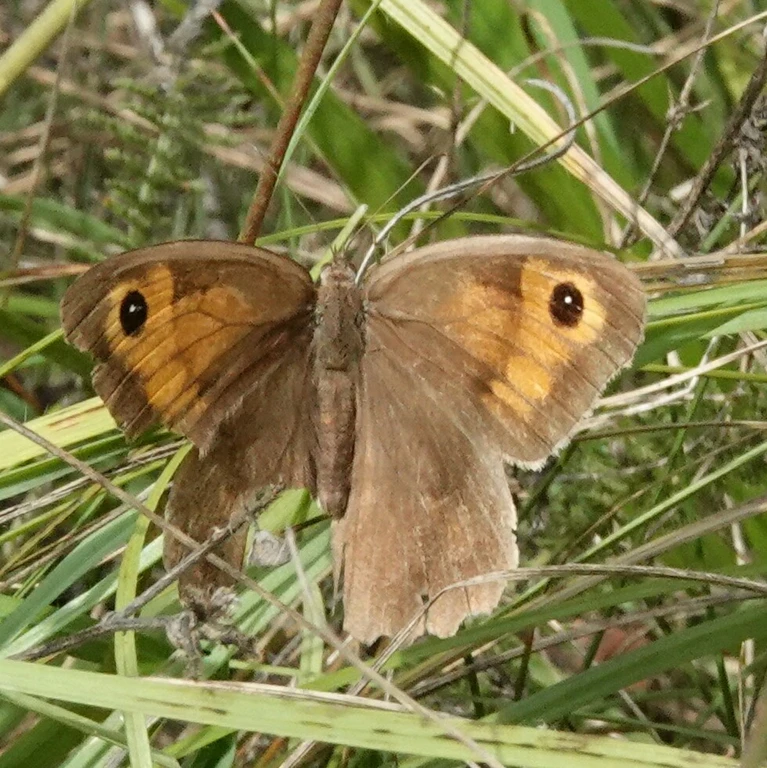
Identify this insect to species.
Maniola jurtina
